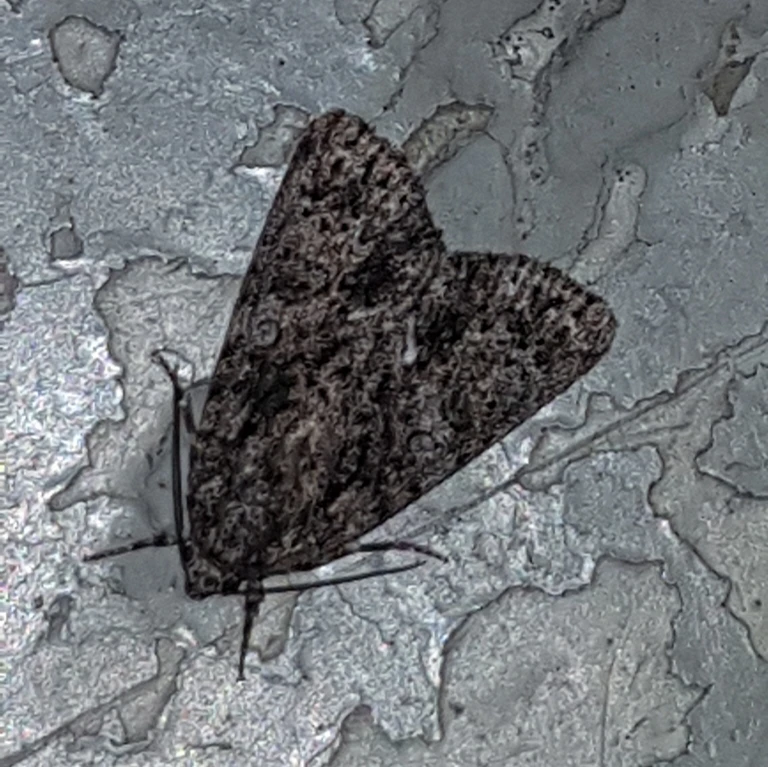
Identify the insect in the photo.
Acronicta rumicis
